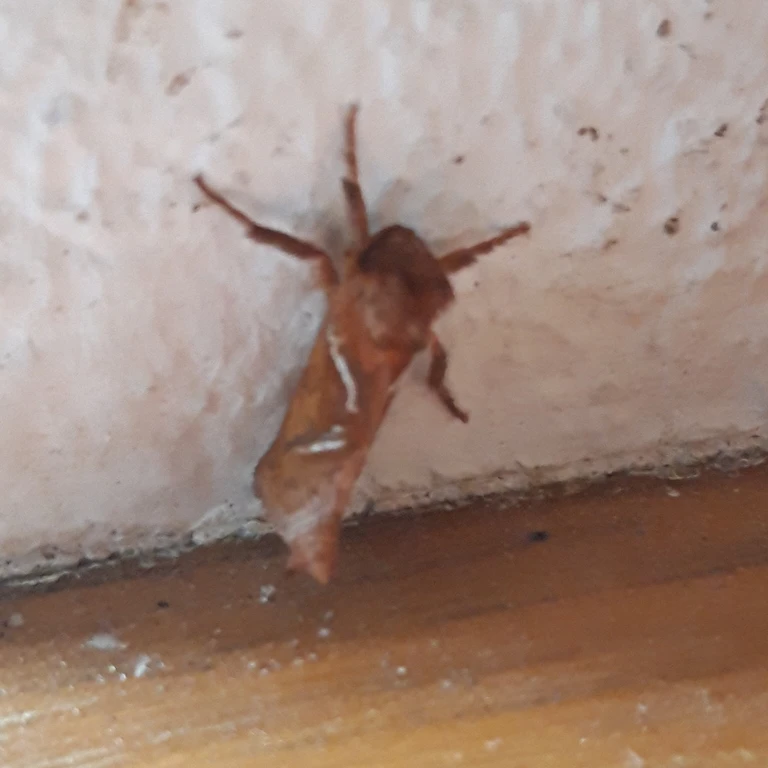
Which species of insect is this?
Triodia sylvina
